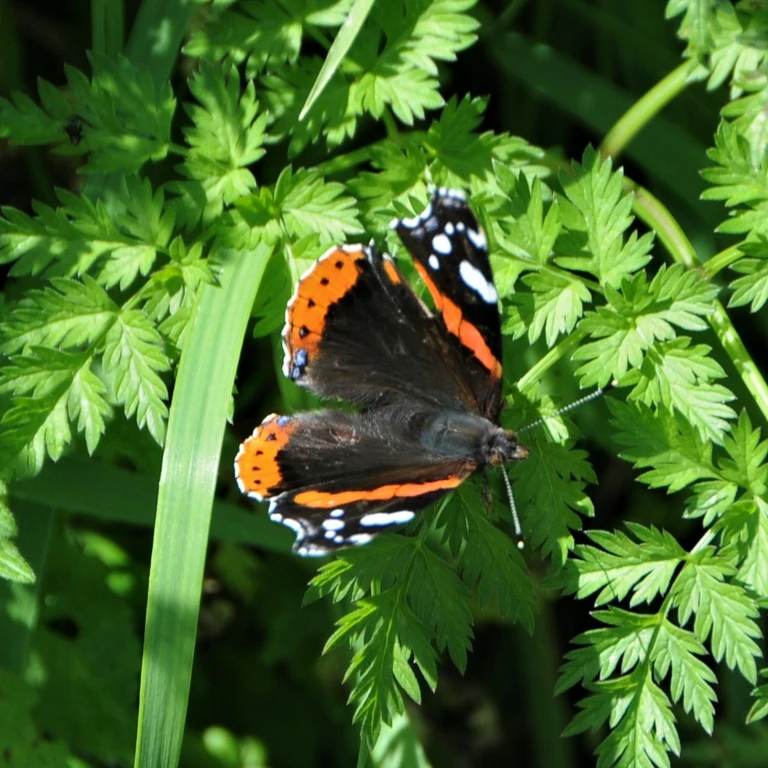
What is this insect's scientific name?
Vanessa atalanta
